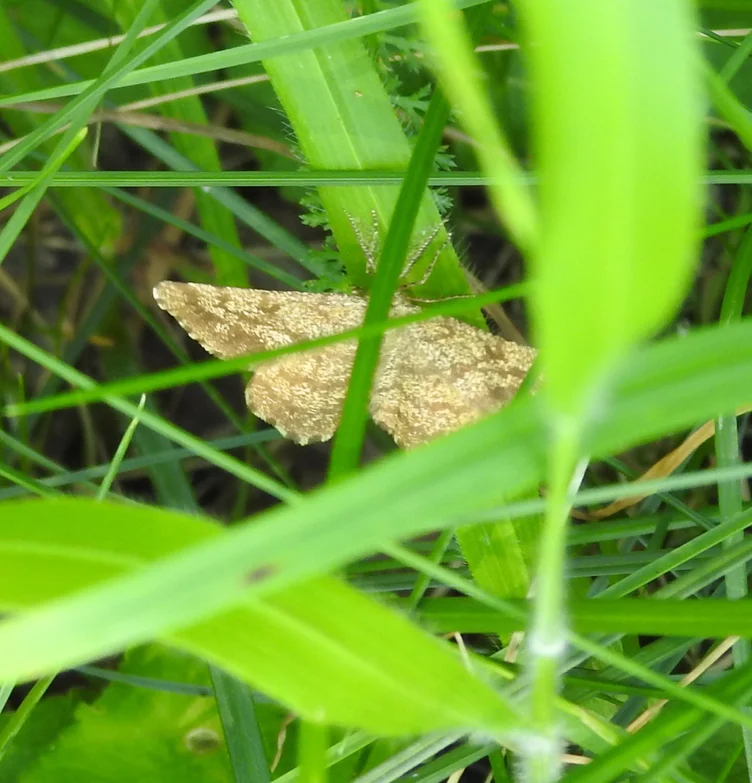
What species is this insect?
Ematurga atomaria
